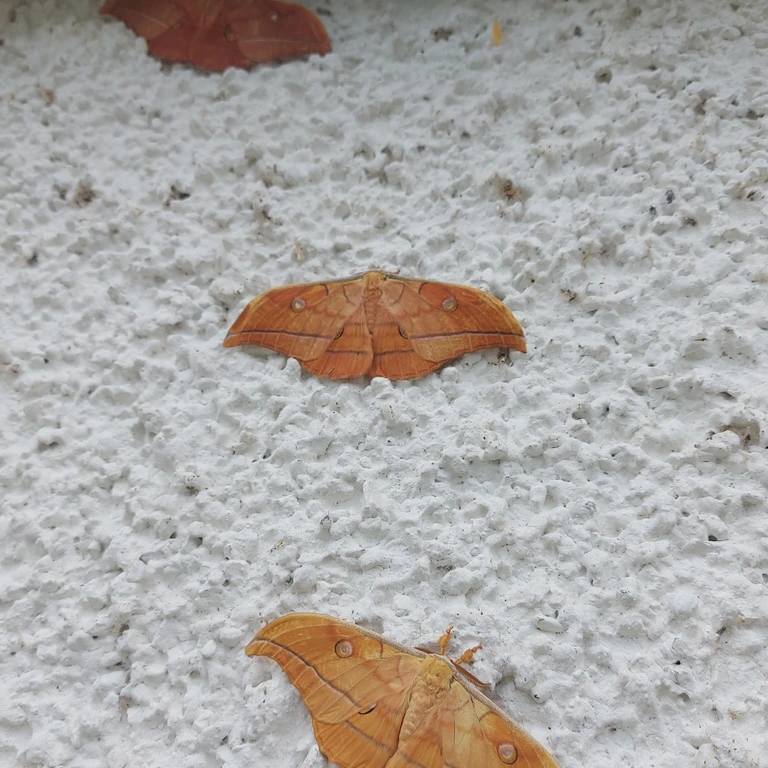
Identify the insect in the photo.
Antheraea yamamai
